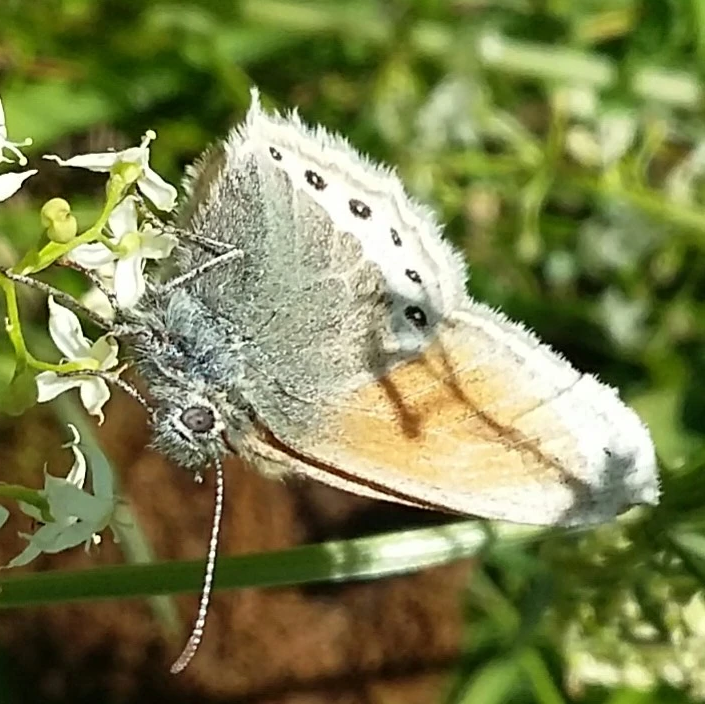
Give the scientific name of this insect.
Coenonympha gardetta
